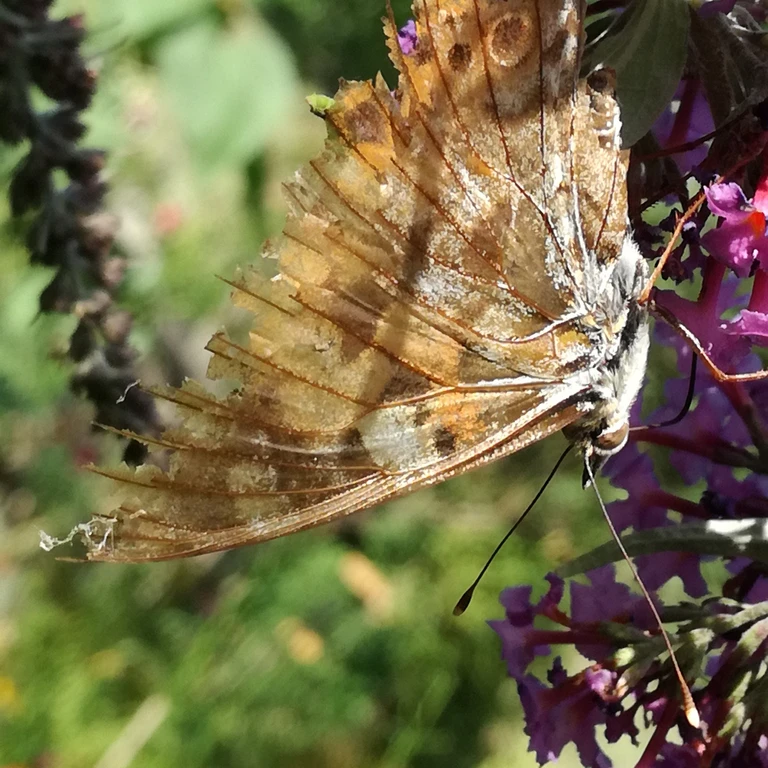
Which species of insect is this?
Vanessa cardui
